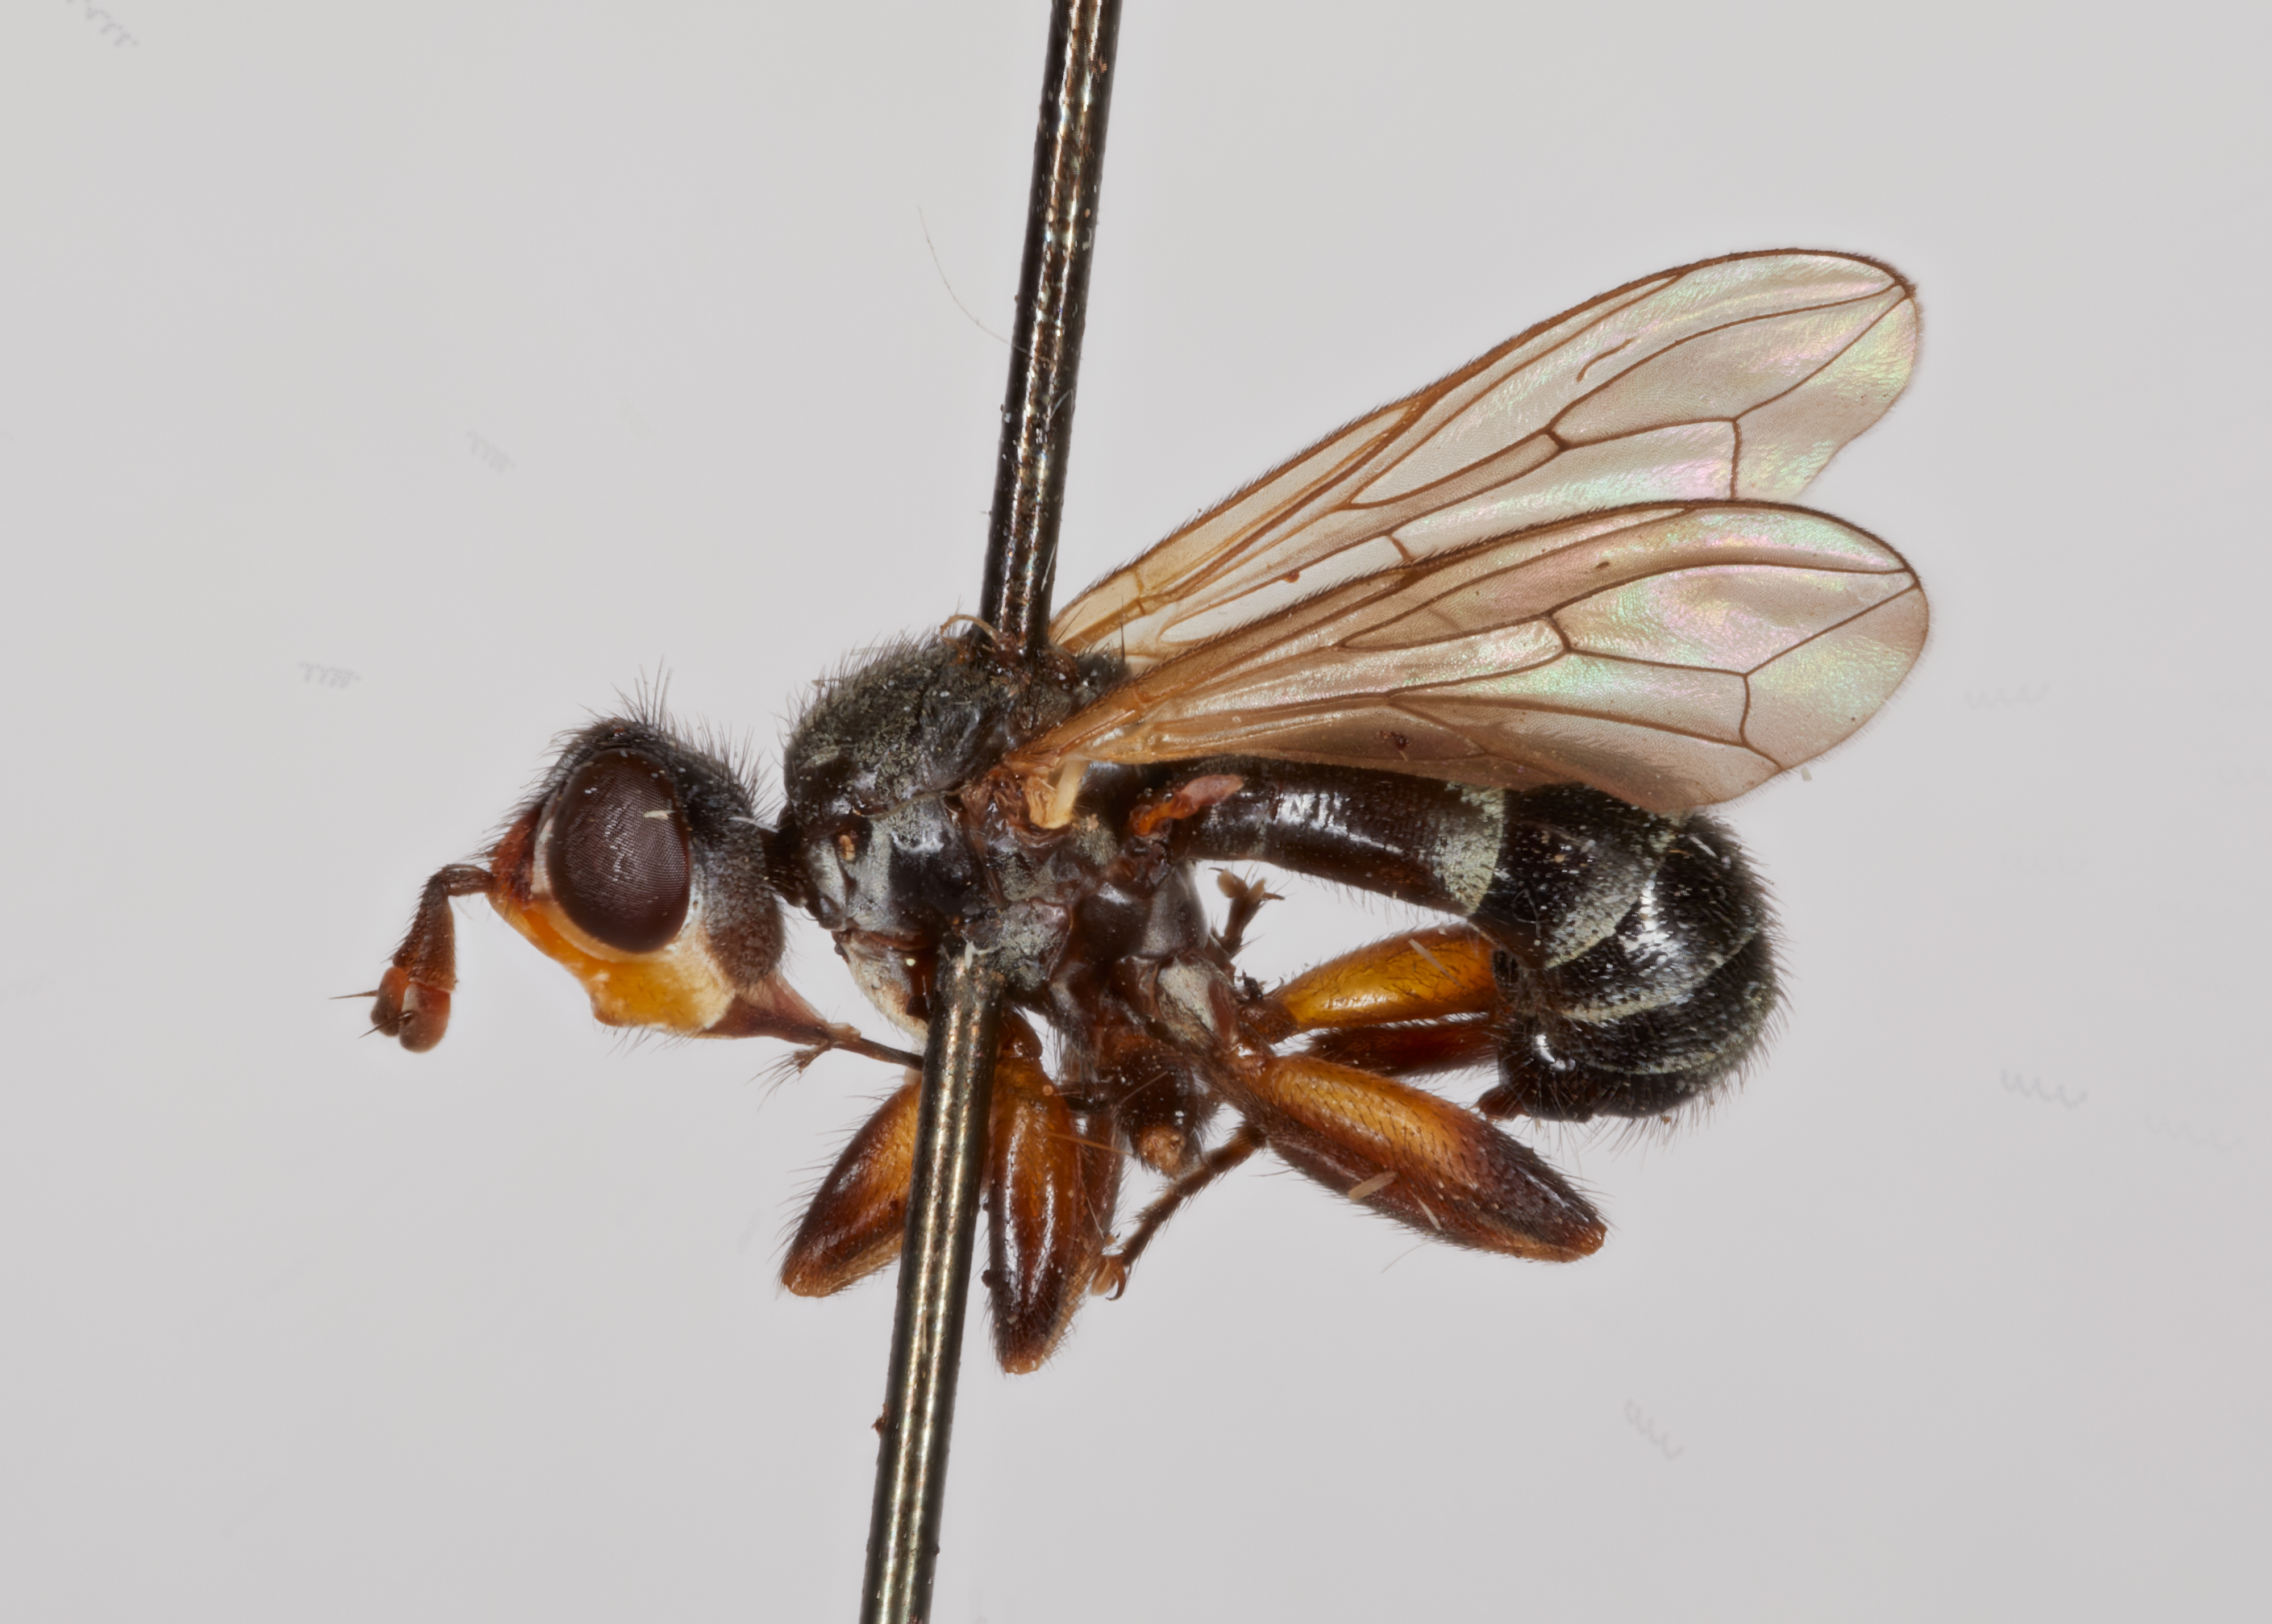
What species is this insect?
Thecophora sauteri (also Occemyia sauteri)
